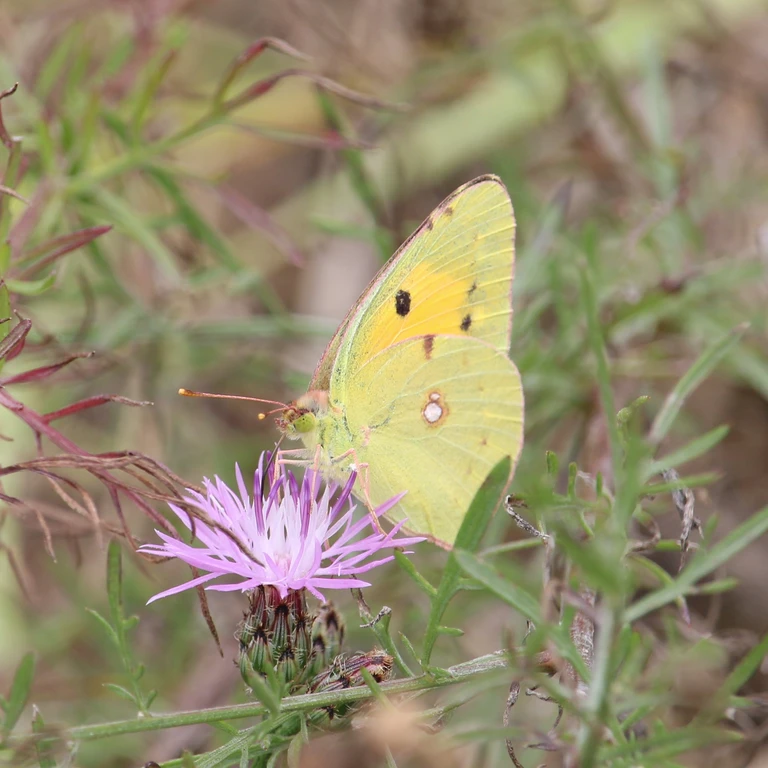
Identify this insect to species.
Colias croceus
